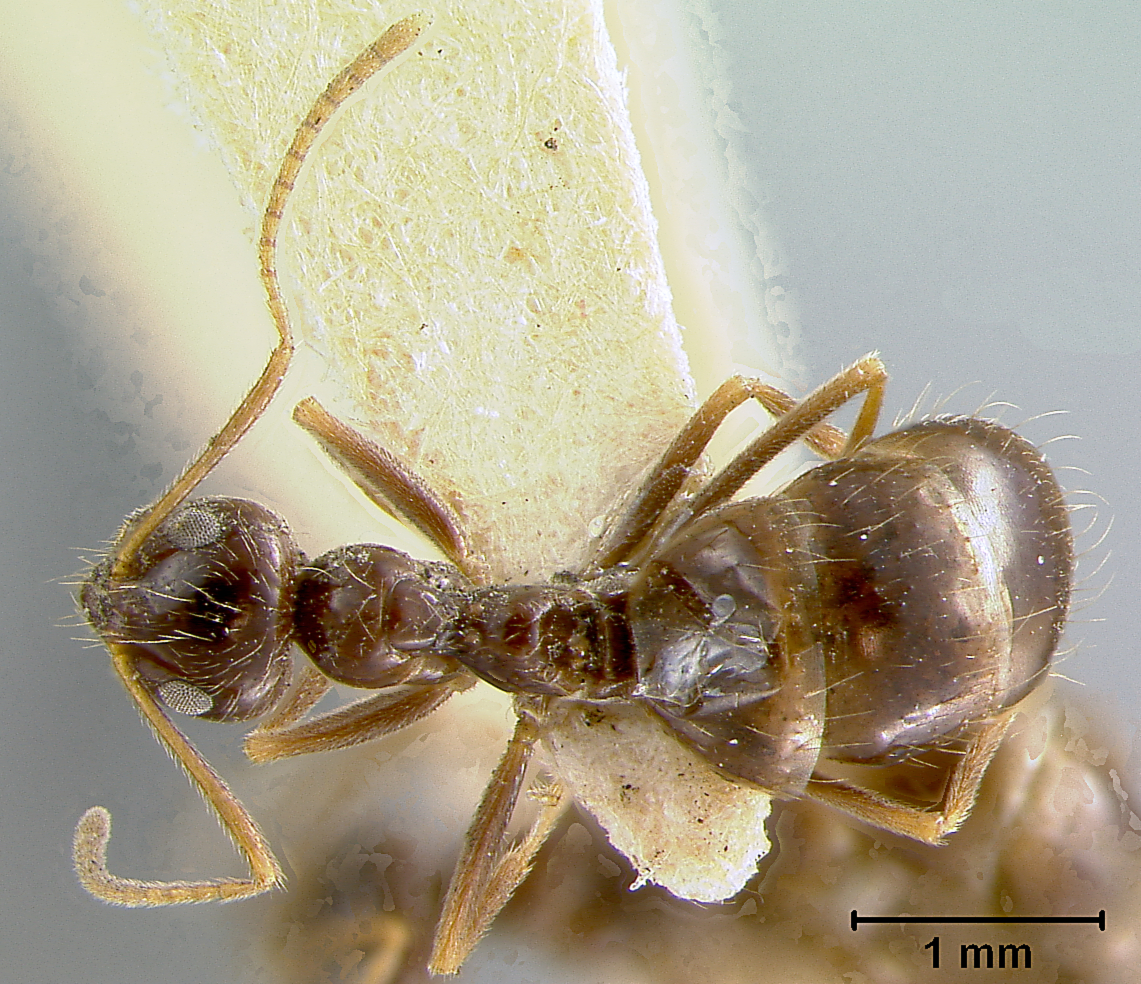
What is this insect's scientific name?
Prenolepis imparis
